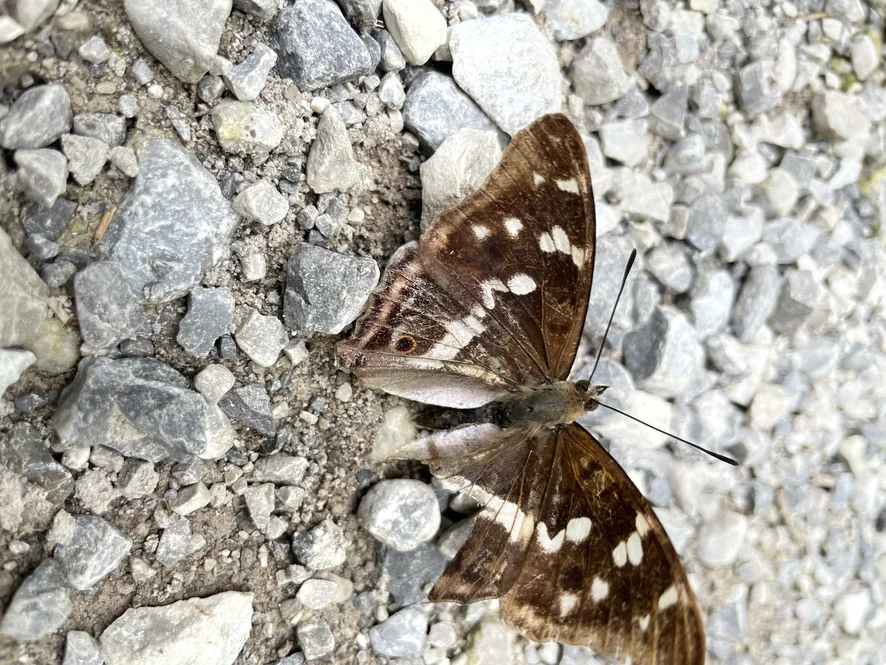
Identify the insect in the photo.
Apatura iris
